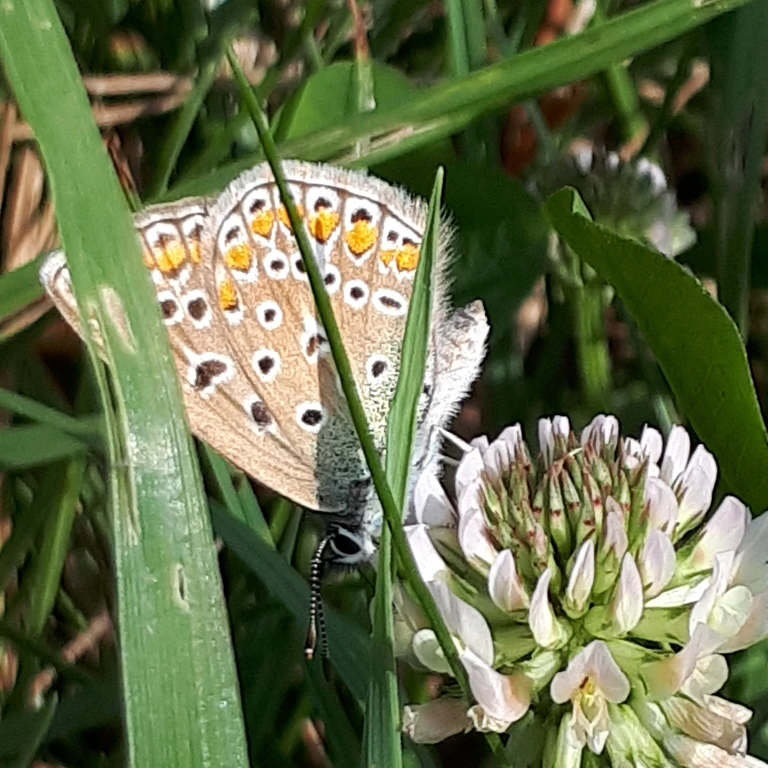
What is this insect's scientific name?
Polyommatus icarus
